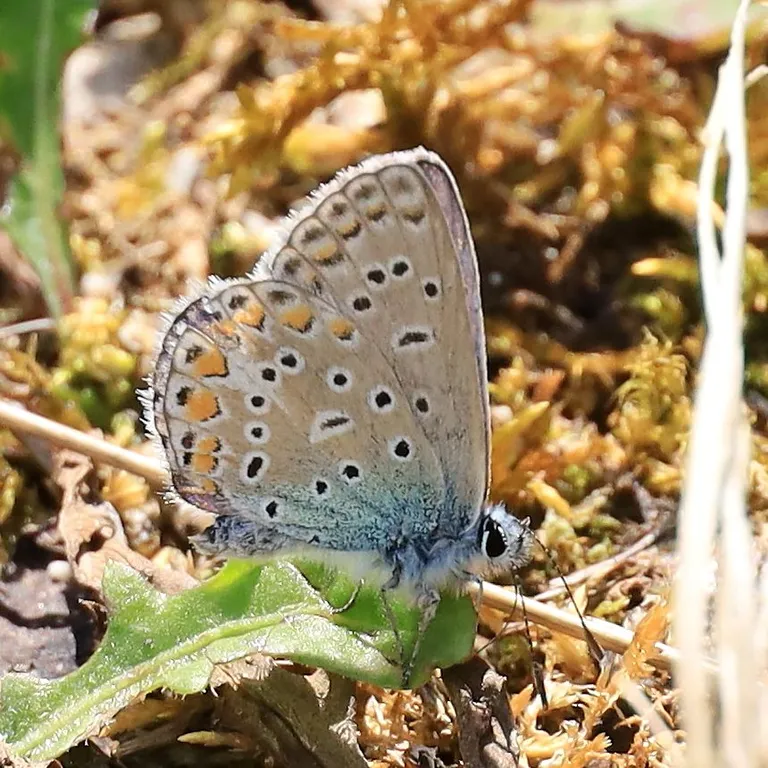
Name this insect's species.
Polyommatus icarus
